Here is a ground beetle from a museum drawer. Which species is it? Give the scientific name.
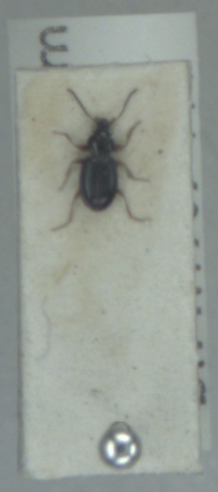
Bembidion gilvipes
